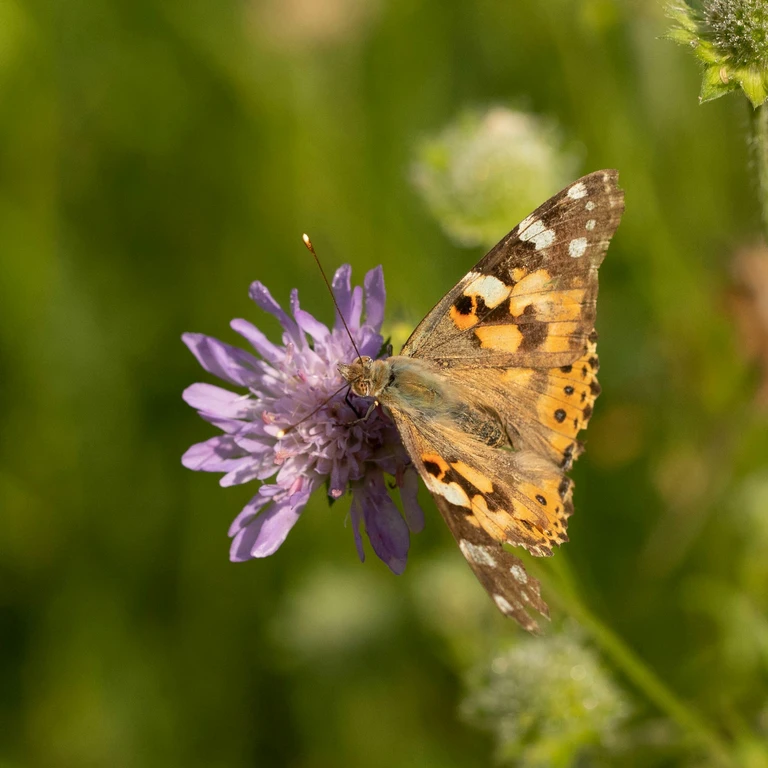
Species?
Vanessa cardui
